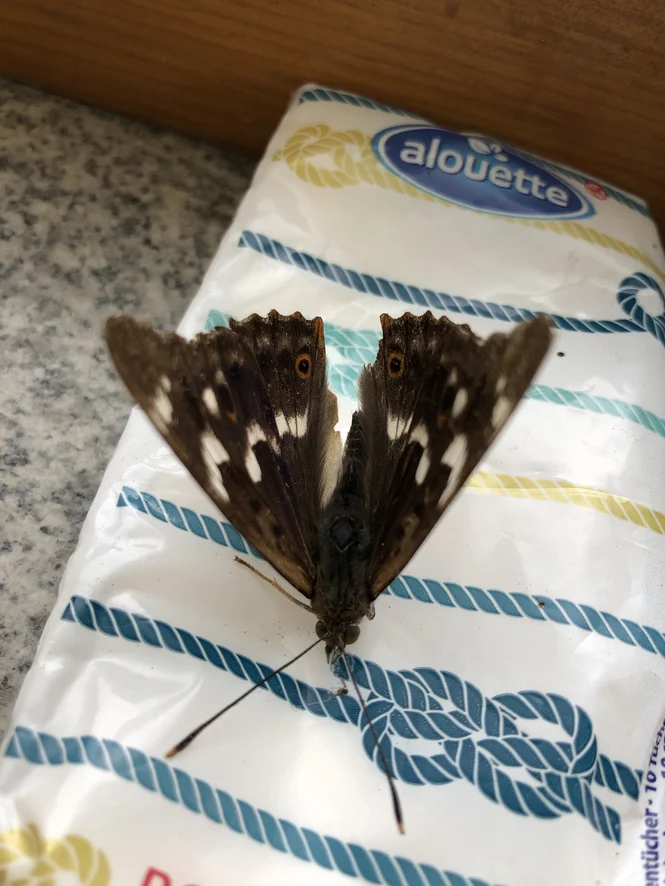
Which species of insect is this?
Apatura ilia
